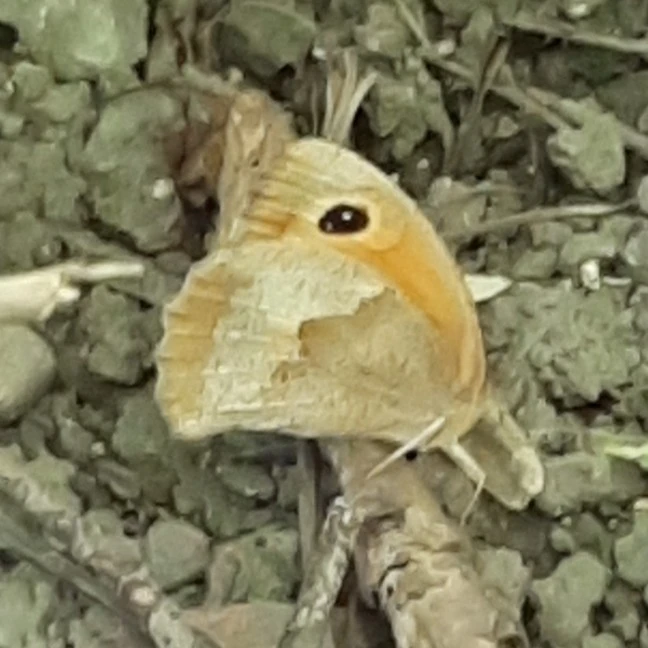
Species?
Maniola jurtina
